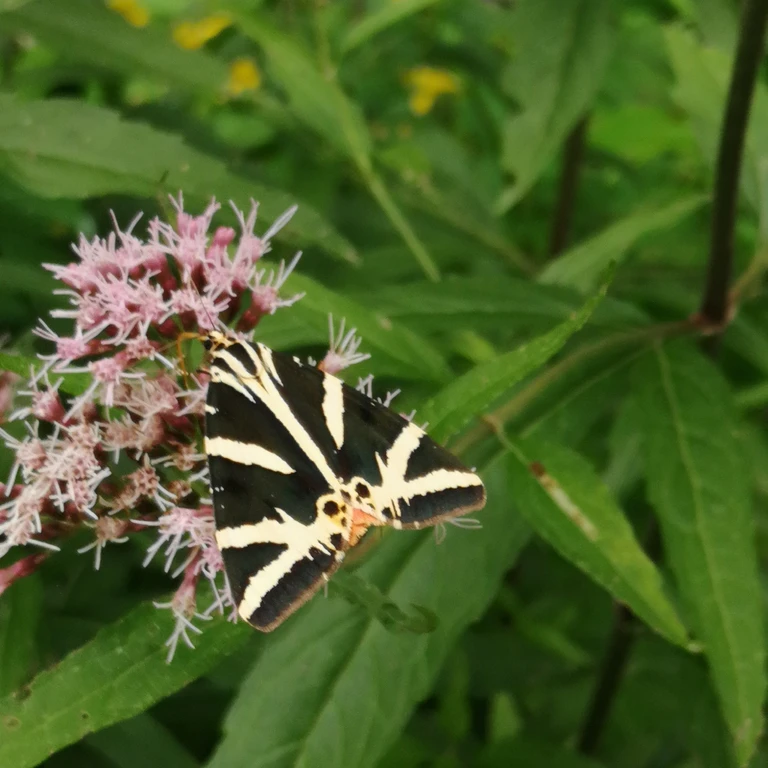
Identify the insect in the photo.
Euplagia quadripunctaria
